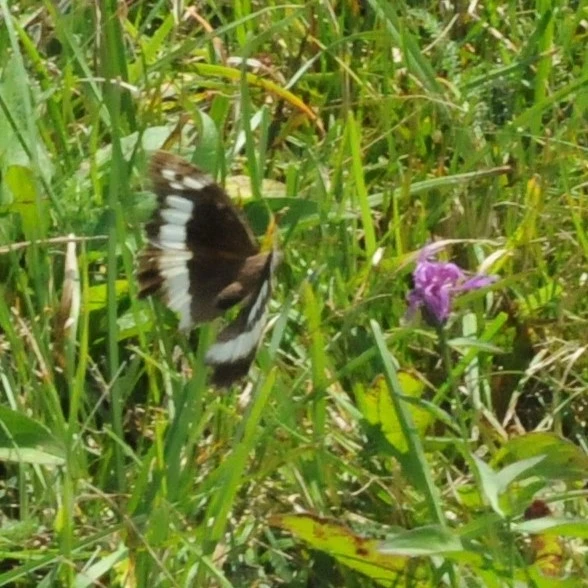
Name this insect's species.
Brintesia circe
